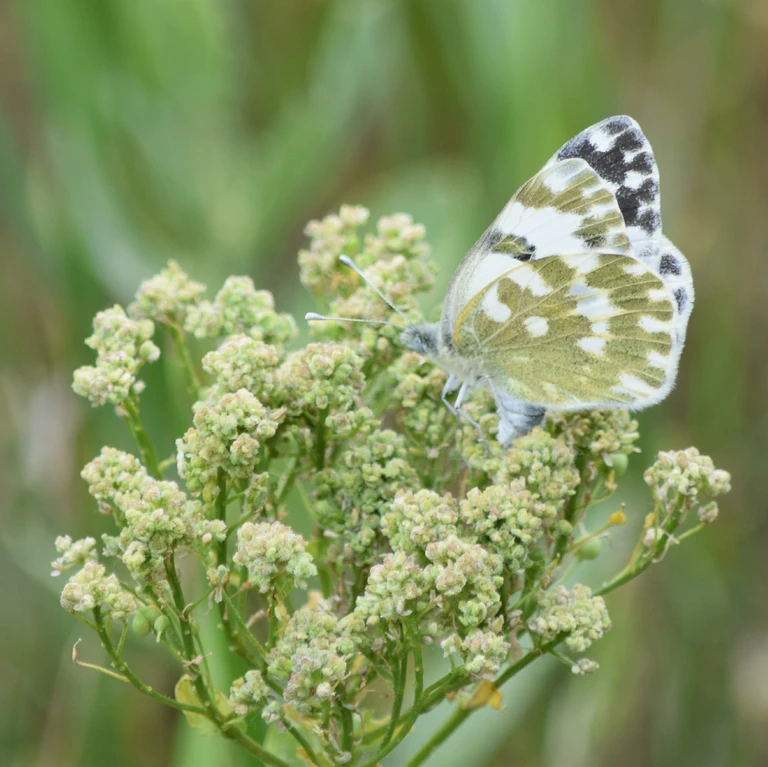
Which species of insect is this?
Pontia edusa
